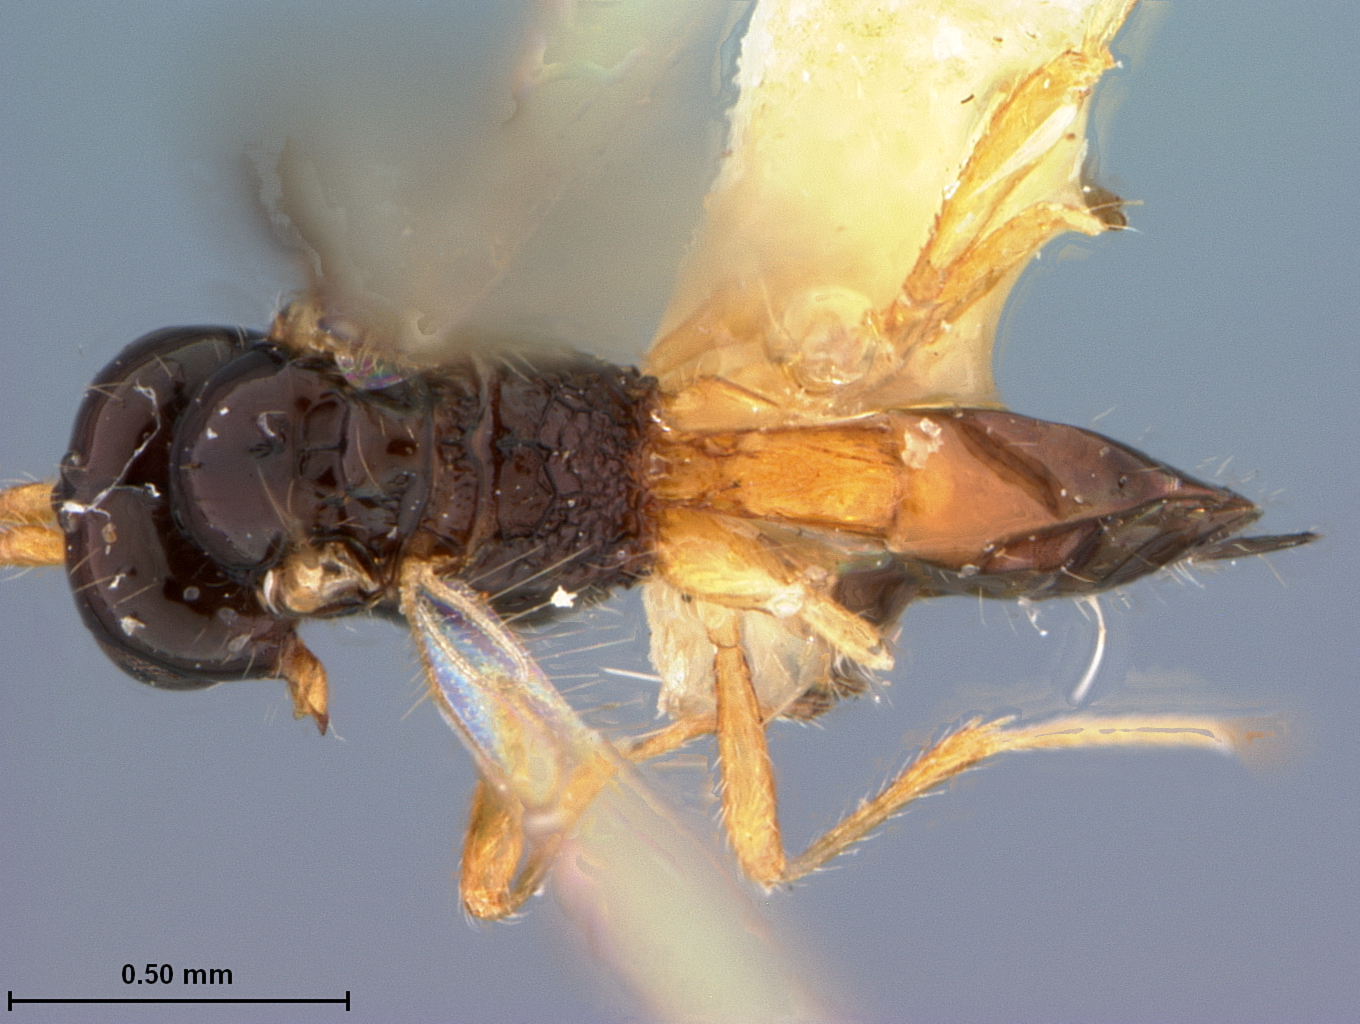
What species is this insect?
Orthostigma prebblei
